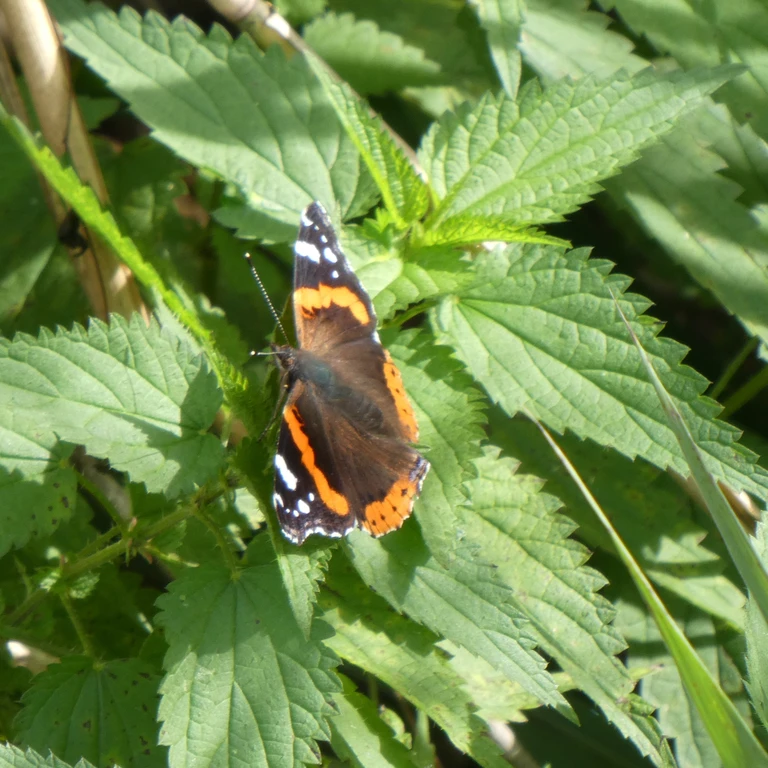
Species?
Vanessa atalanta
